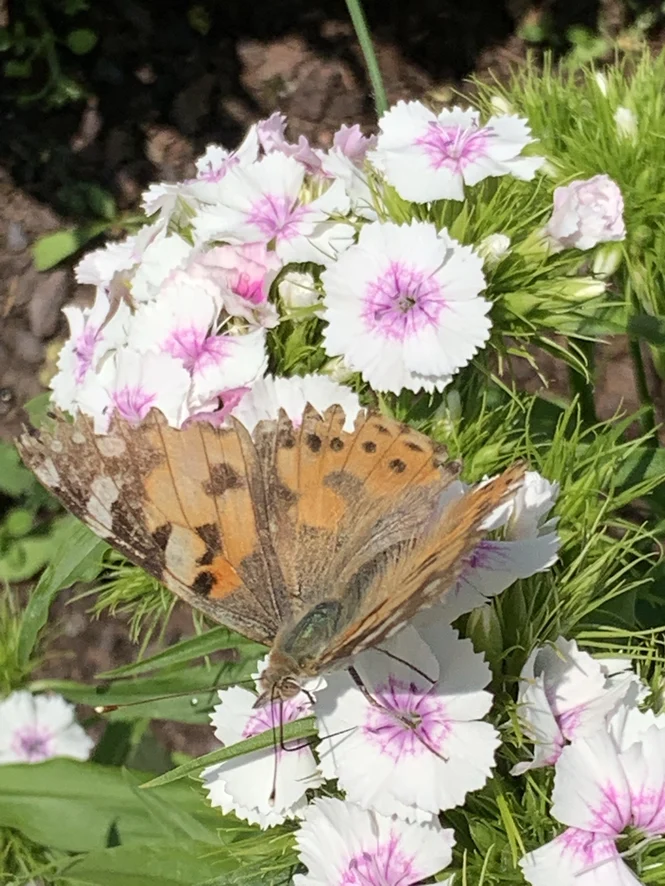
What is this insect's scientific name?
Vanessa cardui
